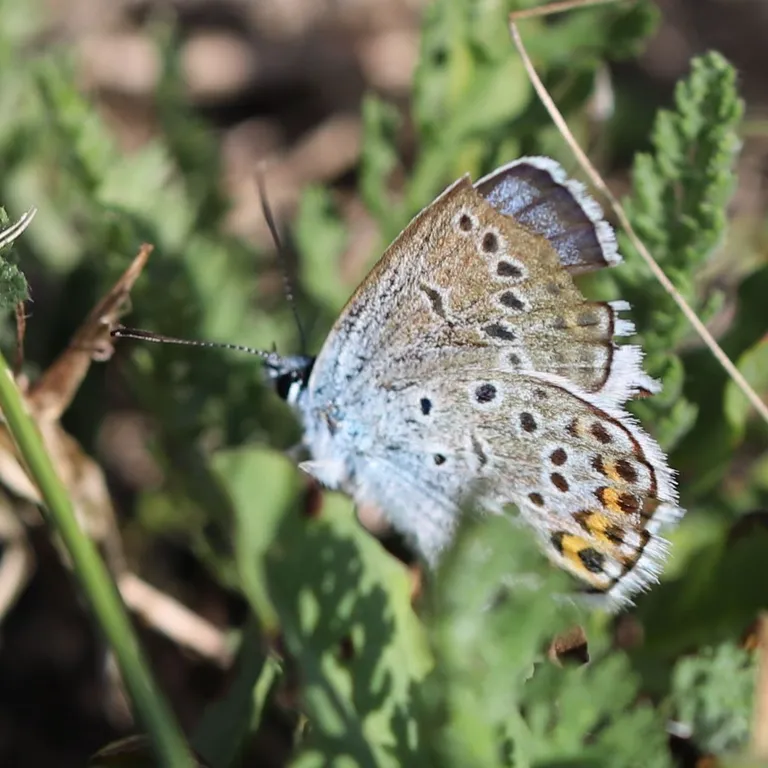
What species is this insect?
Plebejus argus
